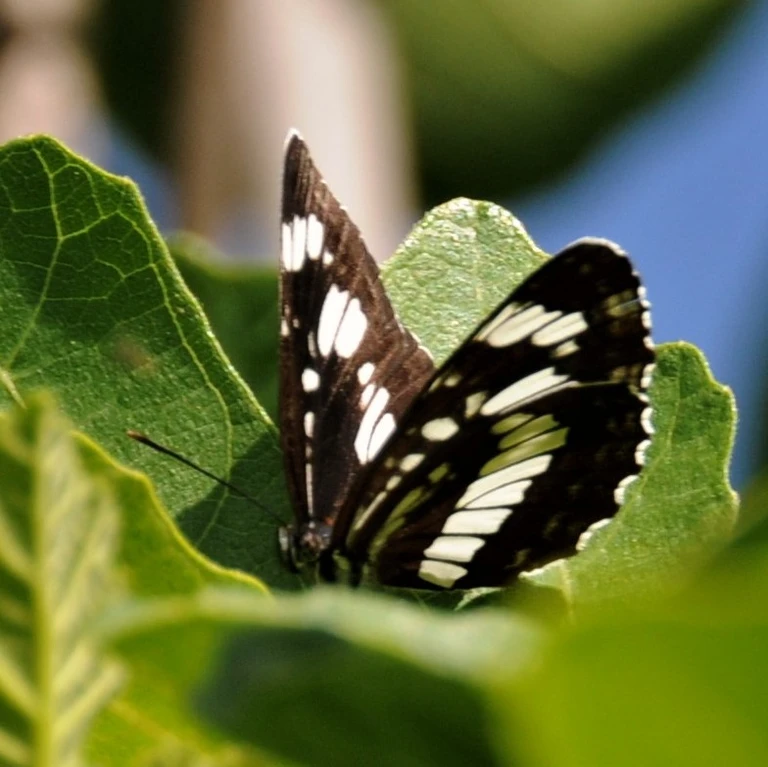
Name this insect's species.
Neptis rivularis
